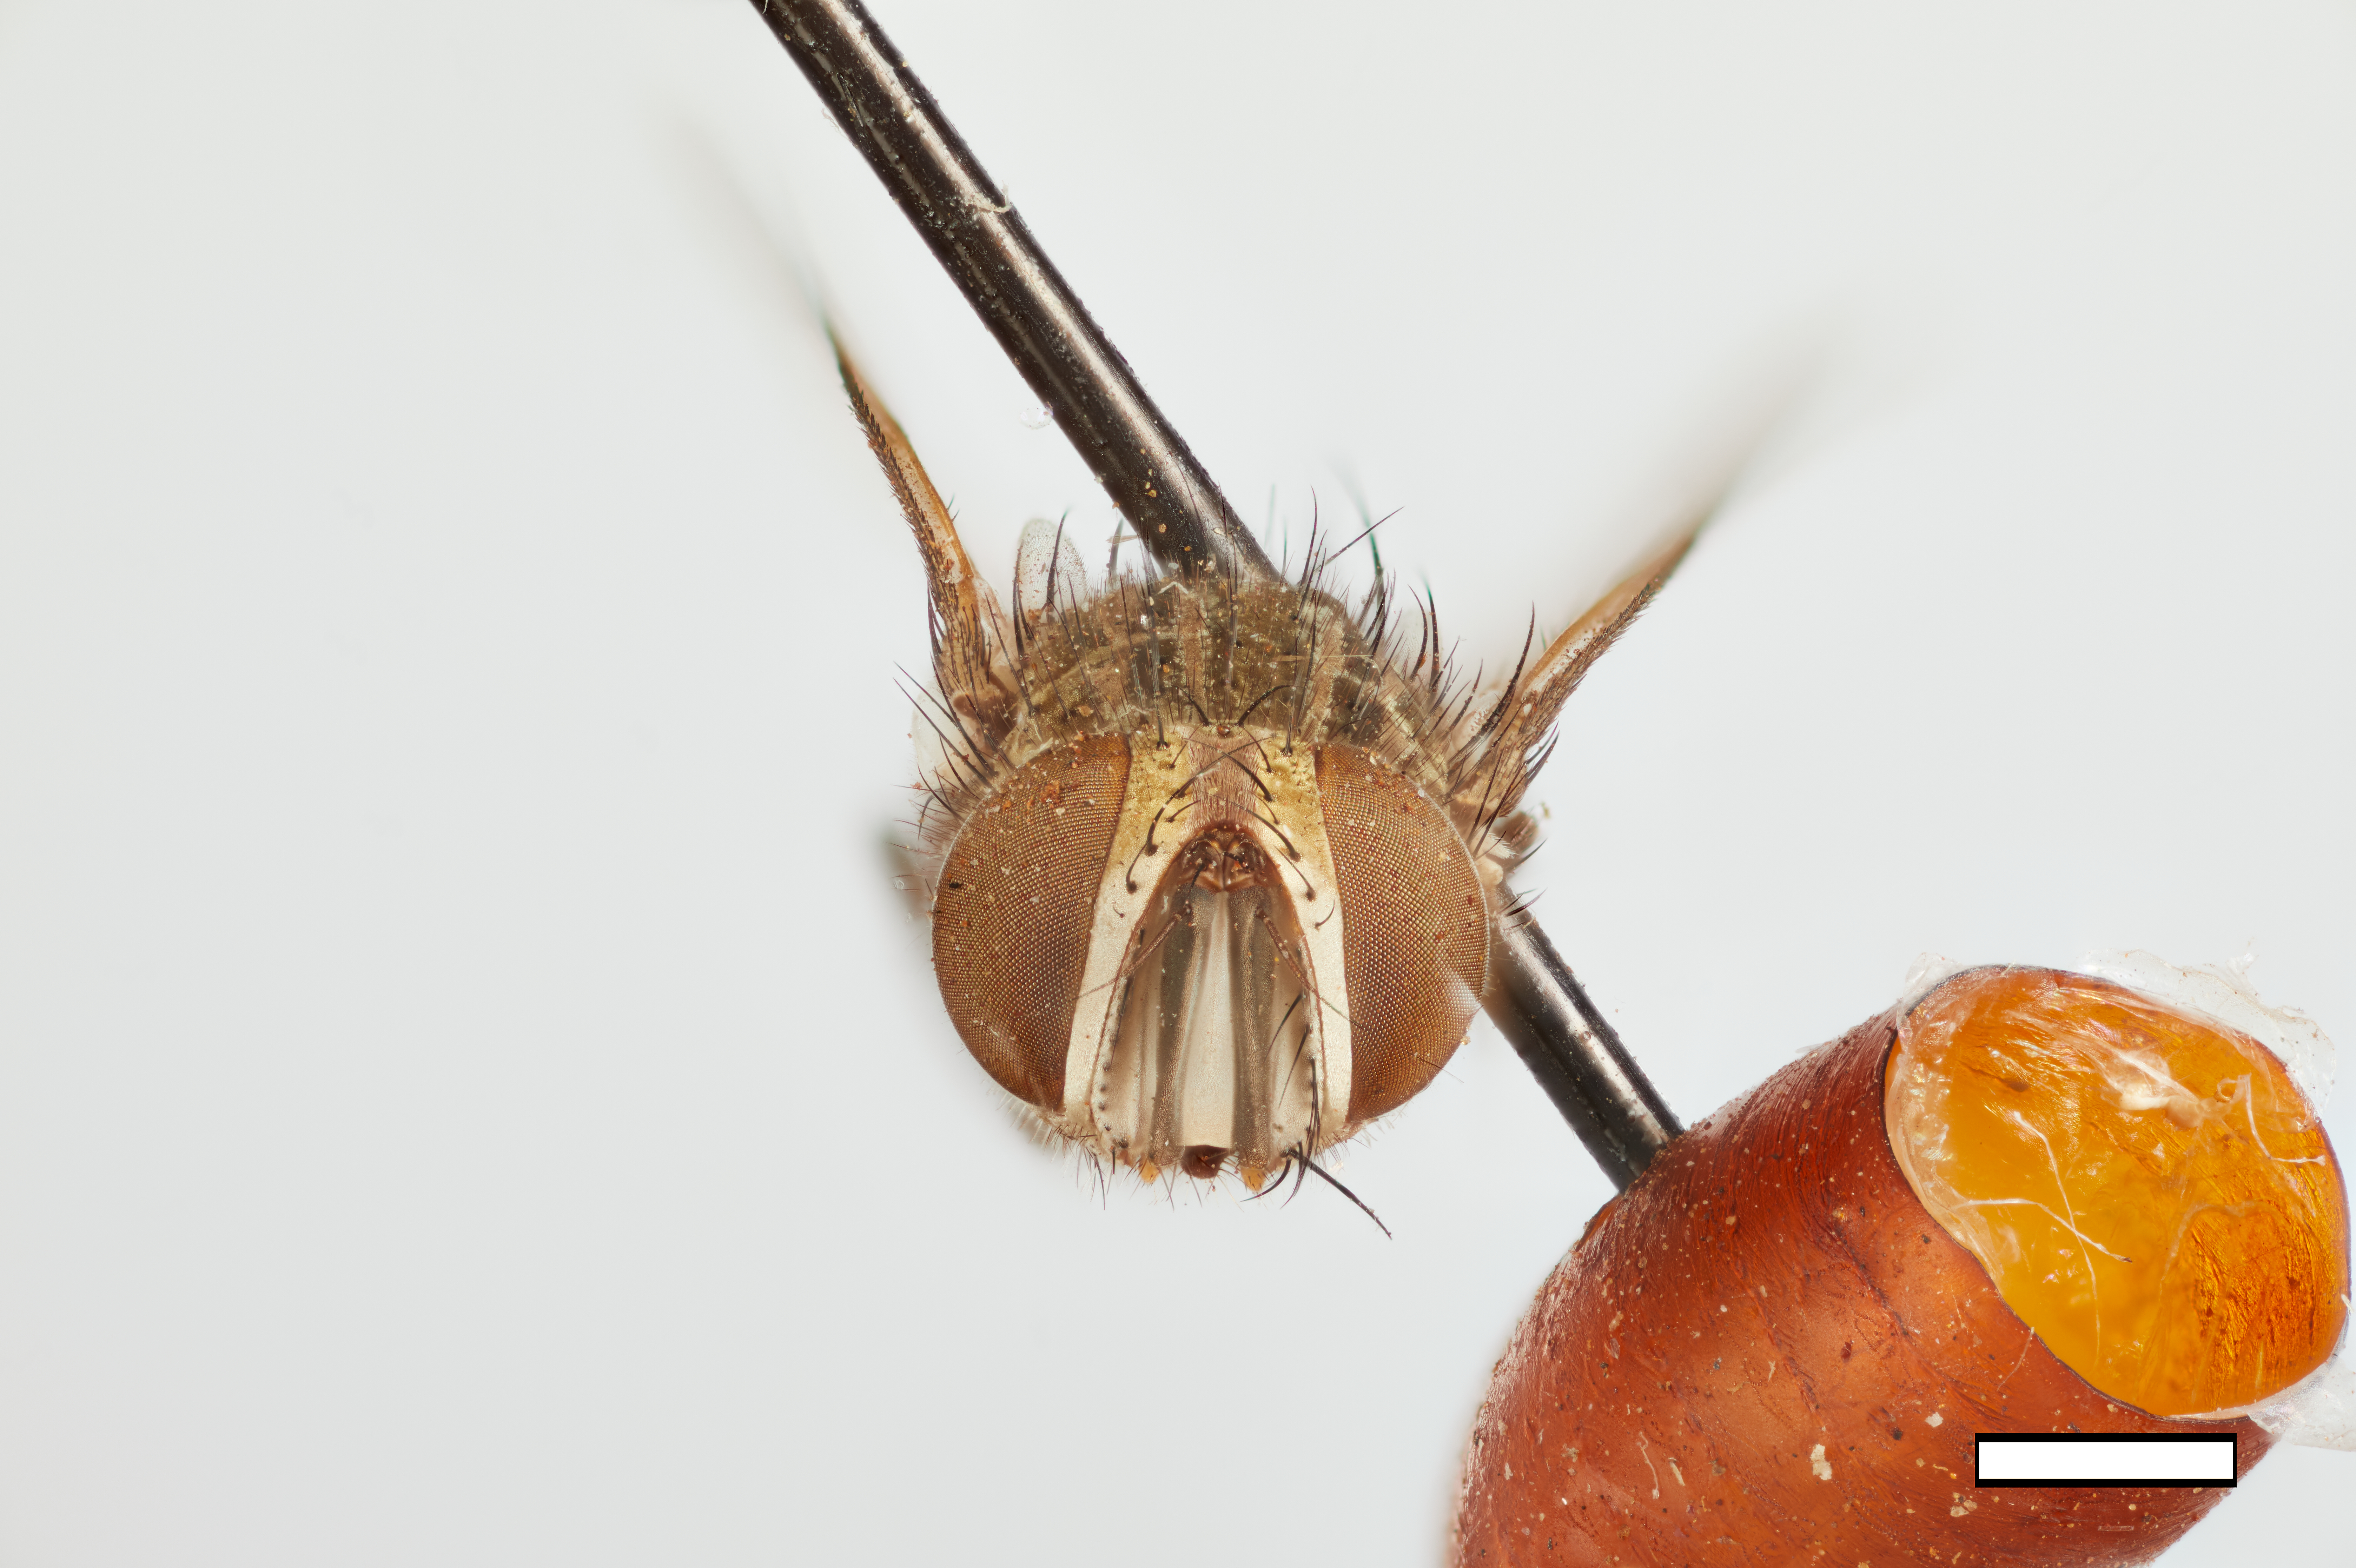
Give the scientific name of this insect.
Phorocera marginalis
